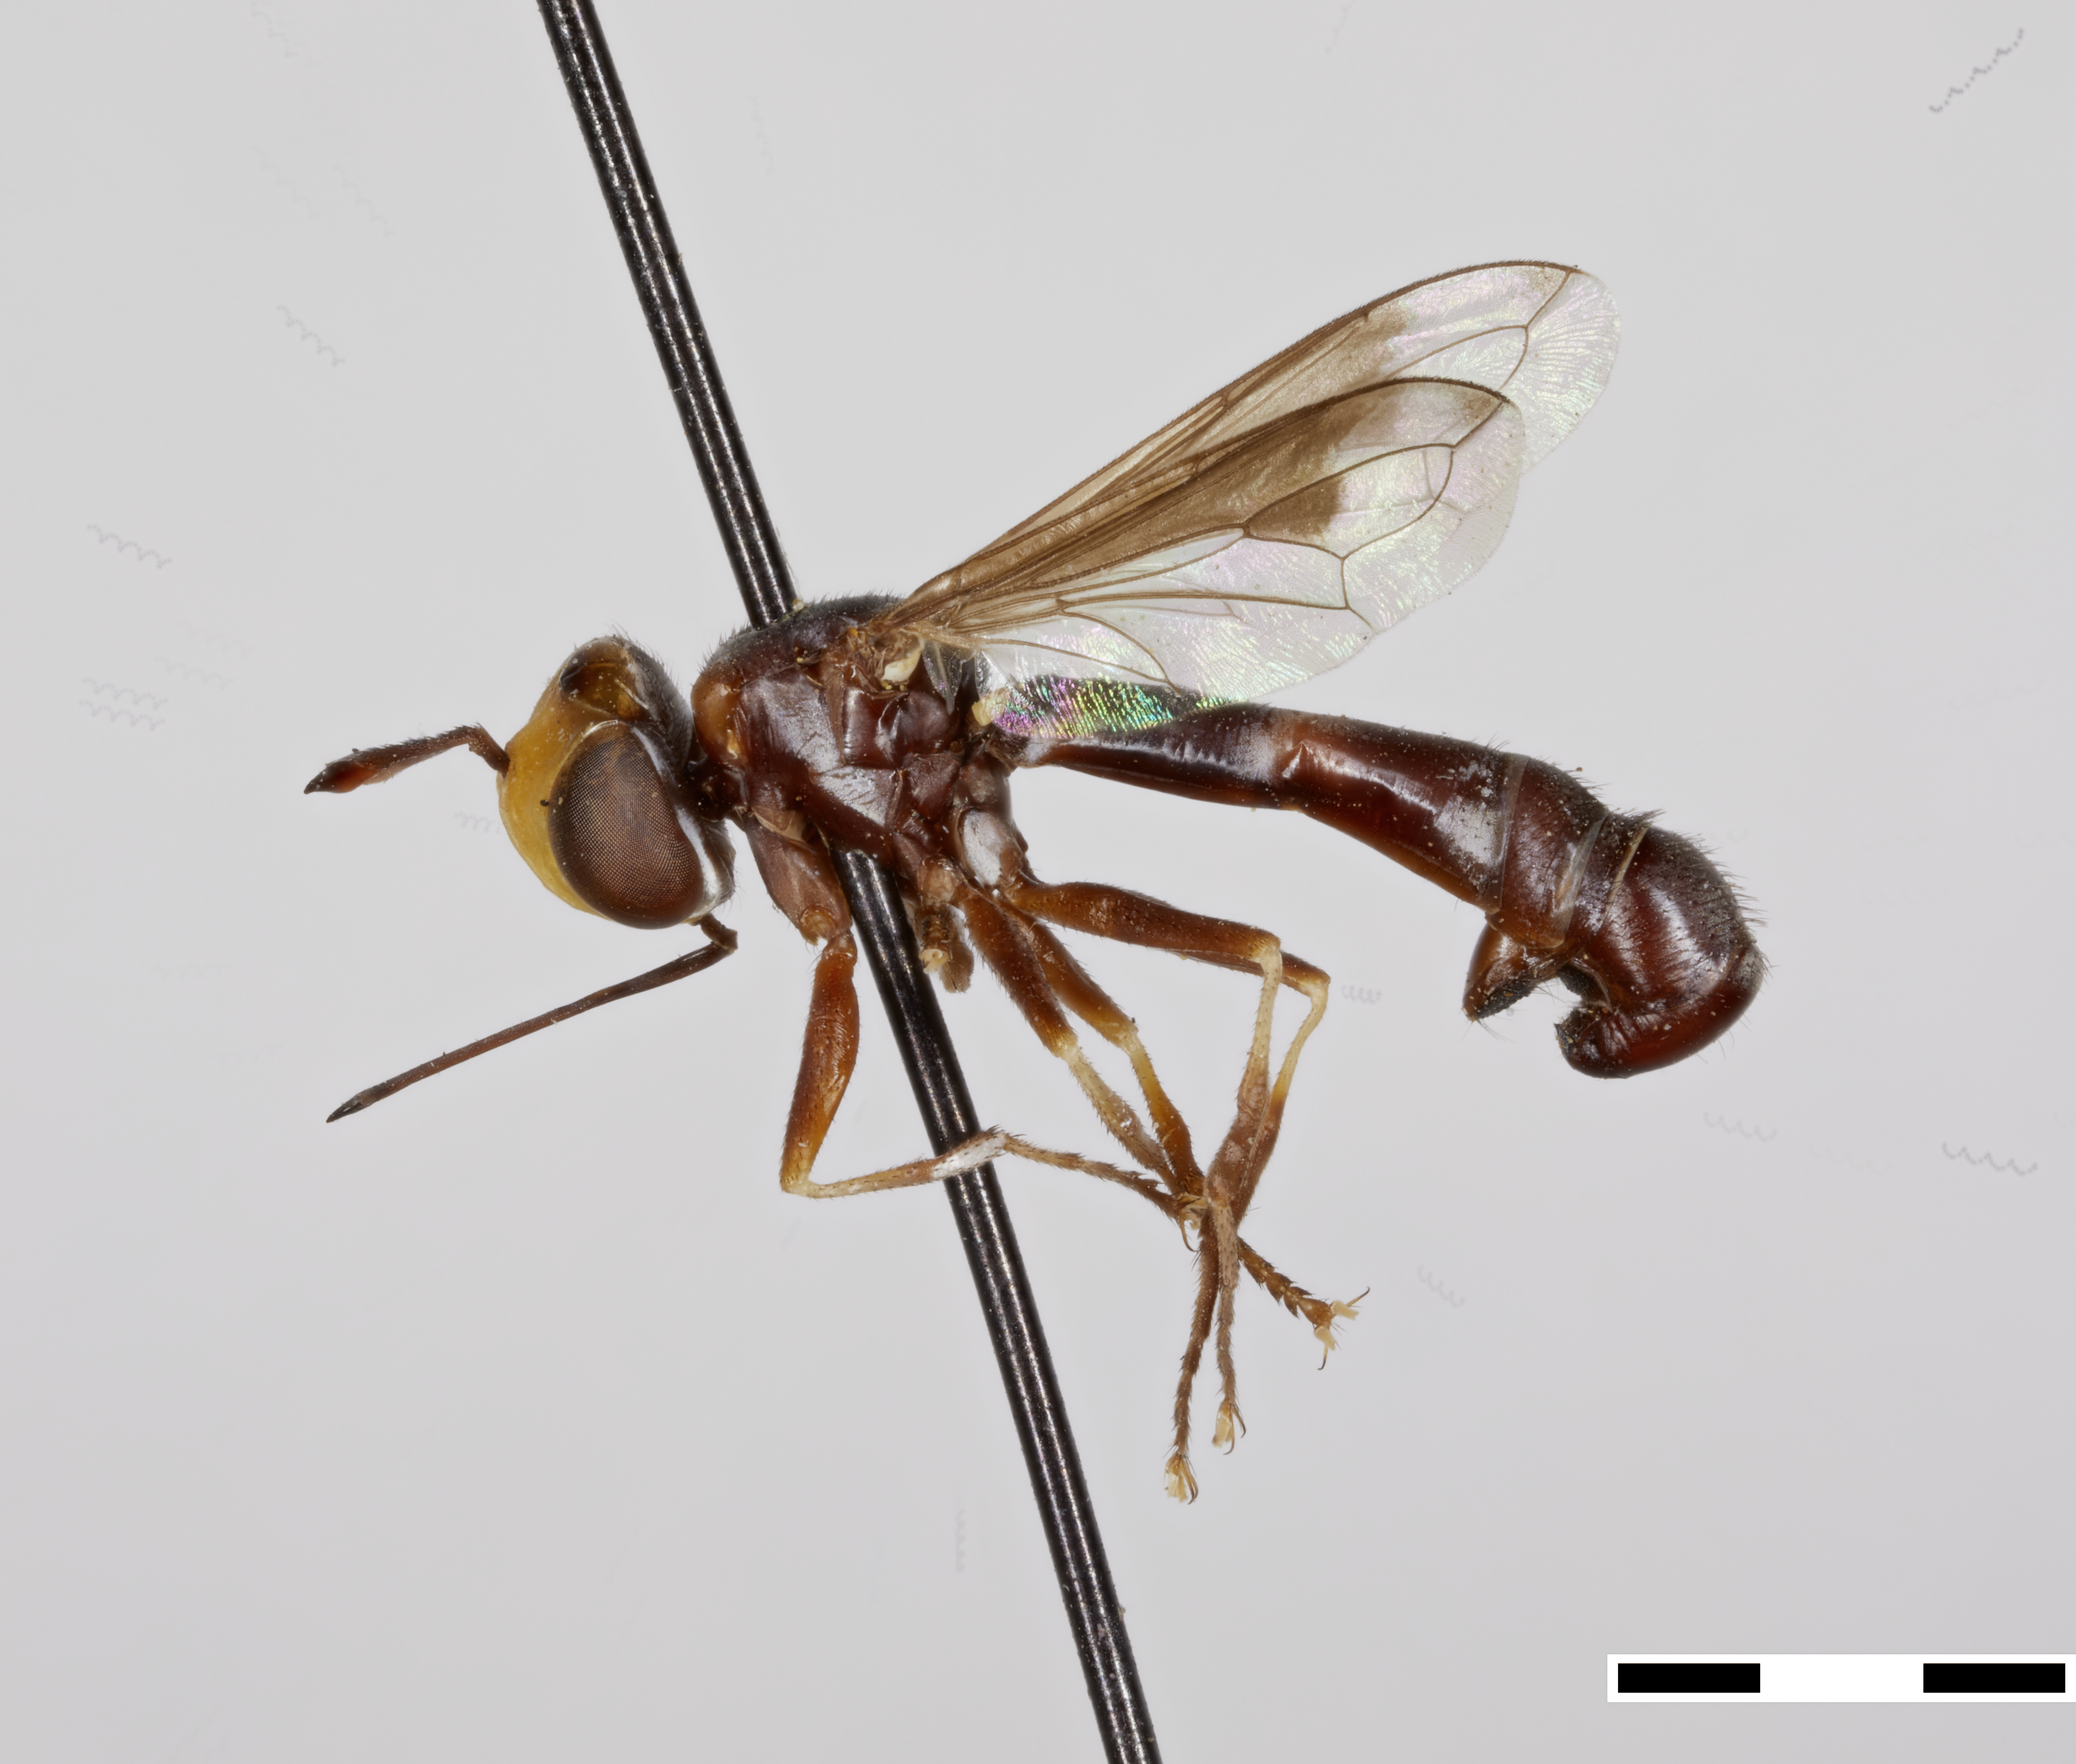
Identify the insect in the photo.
Physocephala flavifacies
